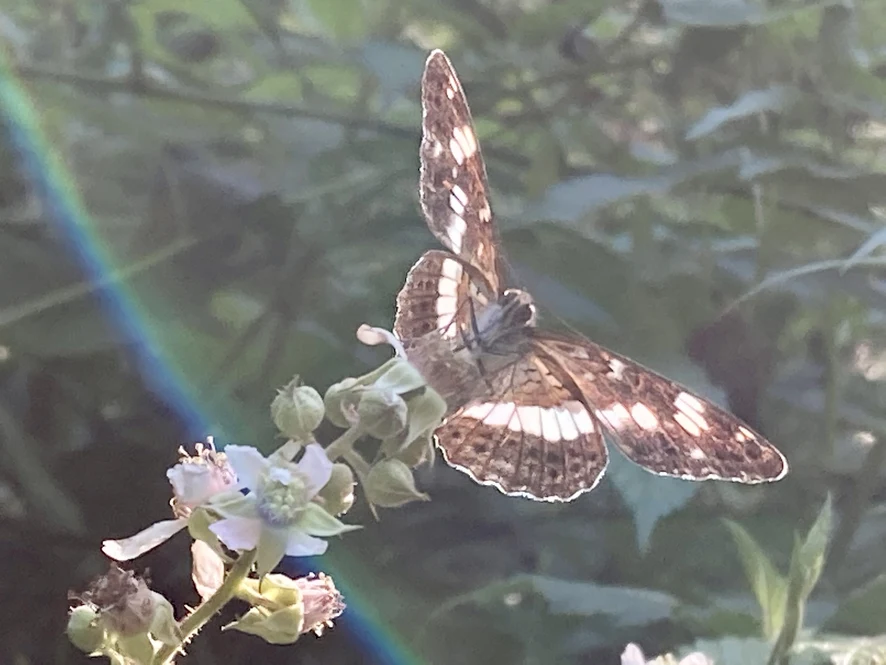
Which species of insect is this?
Limenitis camilla (also Ladoga camilla)
